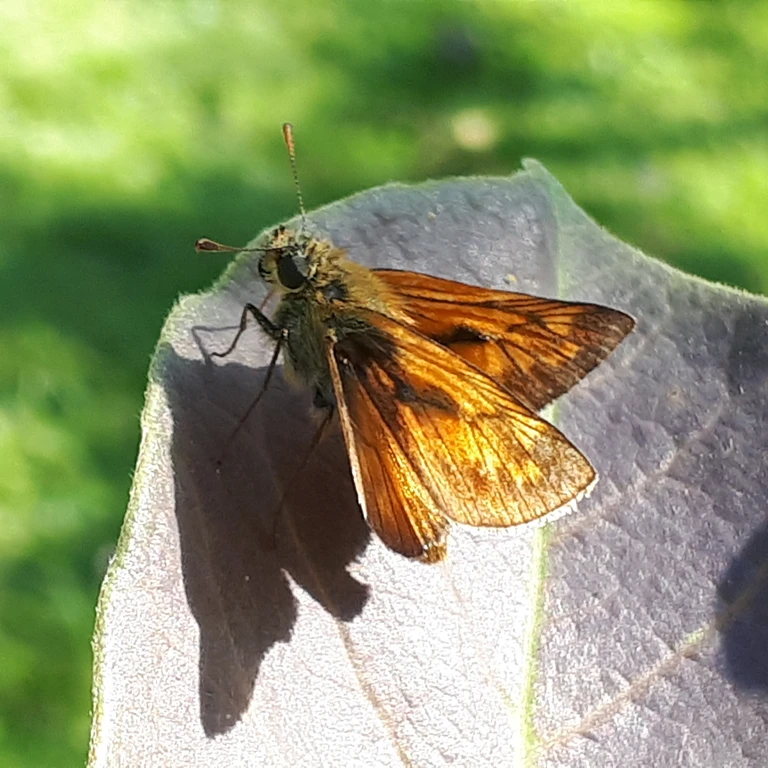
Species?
Ochlodes sylvanus (also Ochlodes venata)
